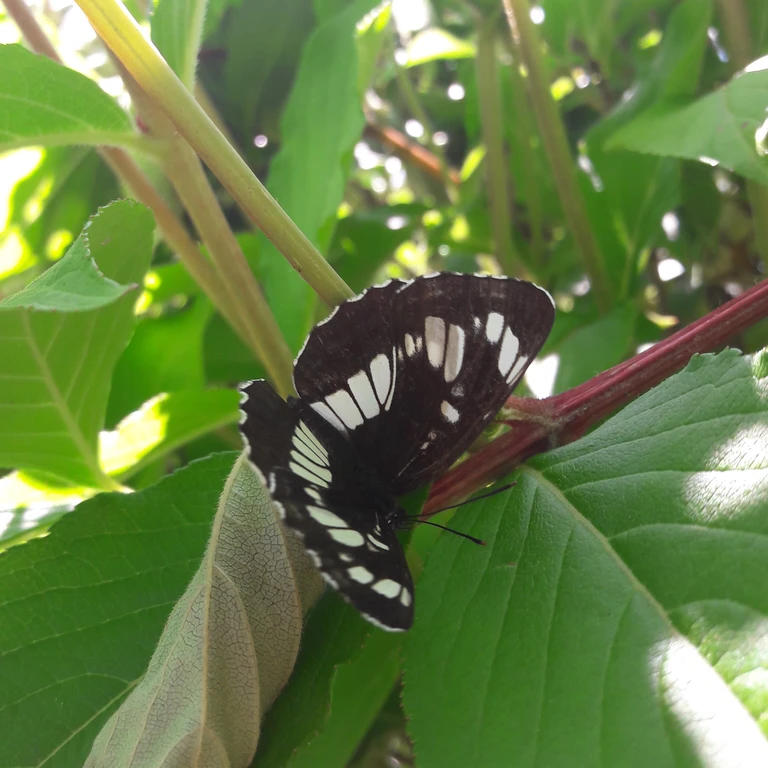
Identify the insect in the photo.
Neptis rivularis
